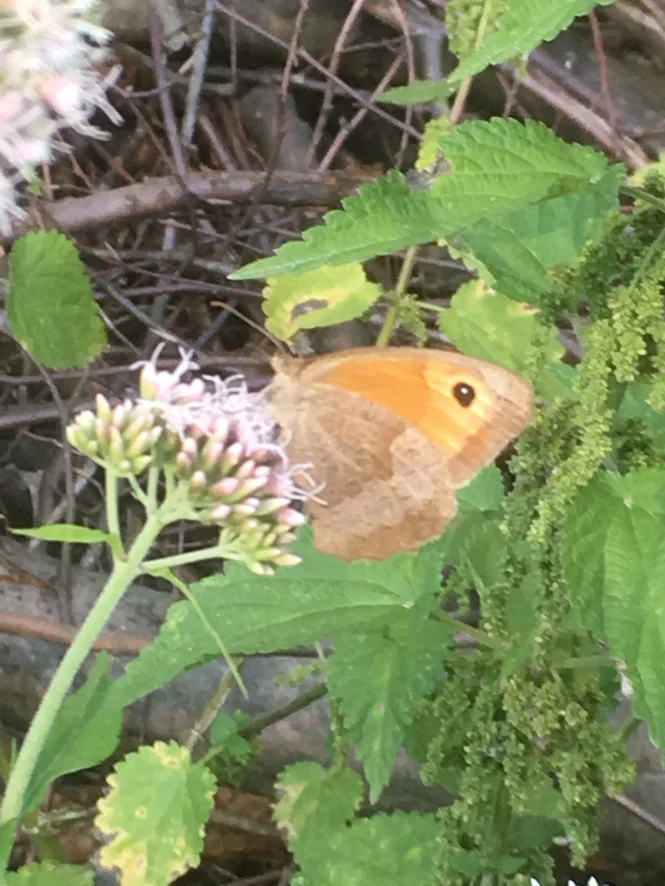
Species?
Maniola jurtina
